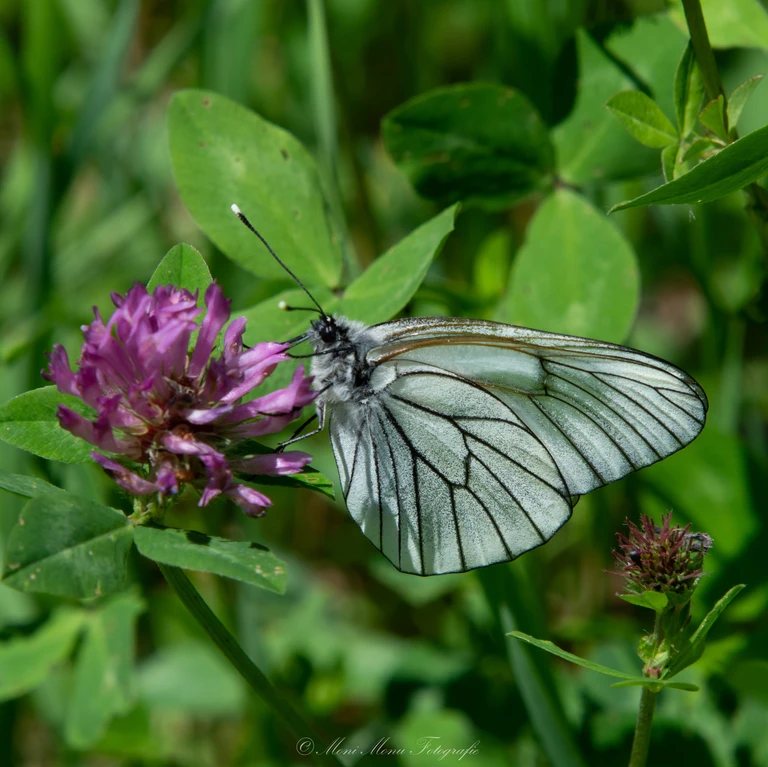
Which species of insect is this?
Aporia crataegi
